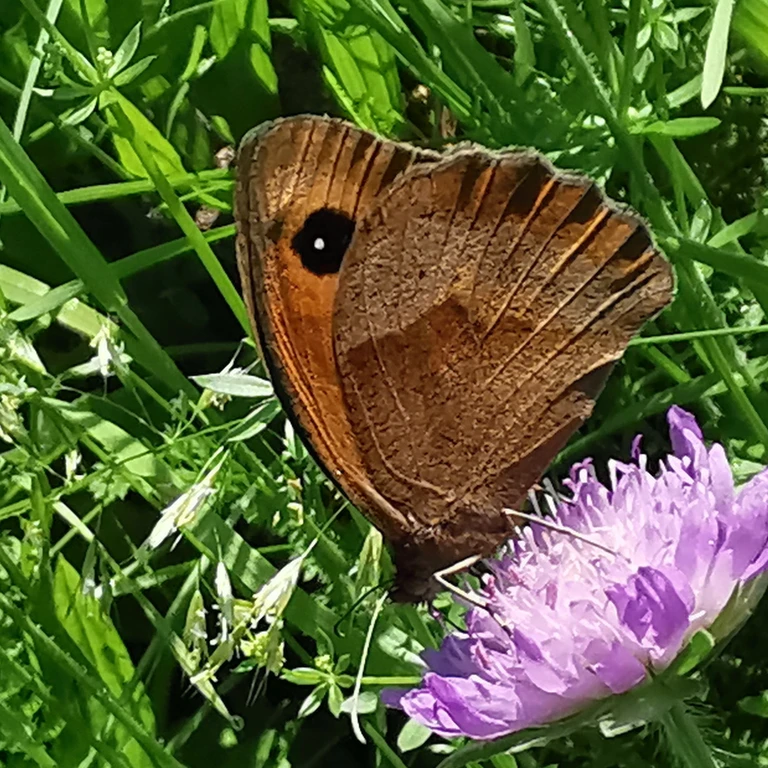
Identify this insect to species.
Maniola jurtina
